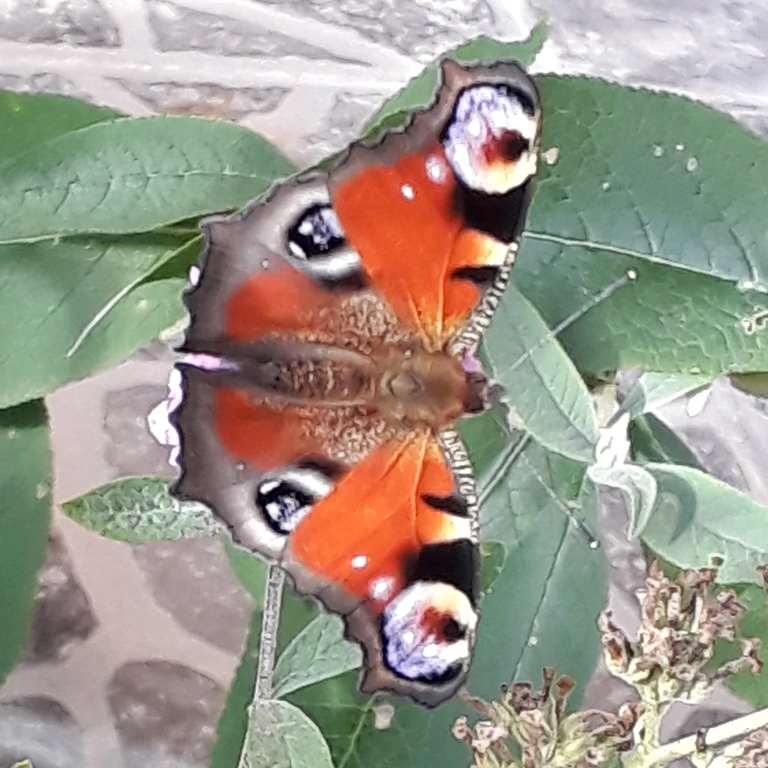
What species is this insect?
Aglais io
